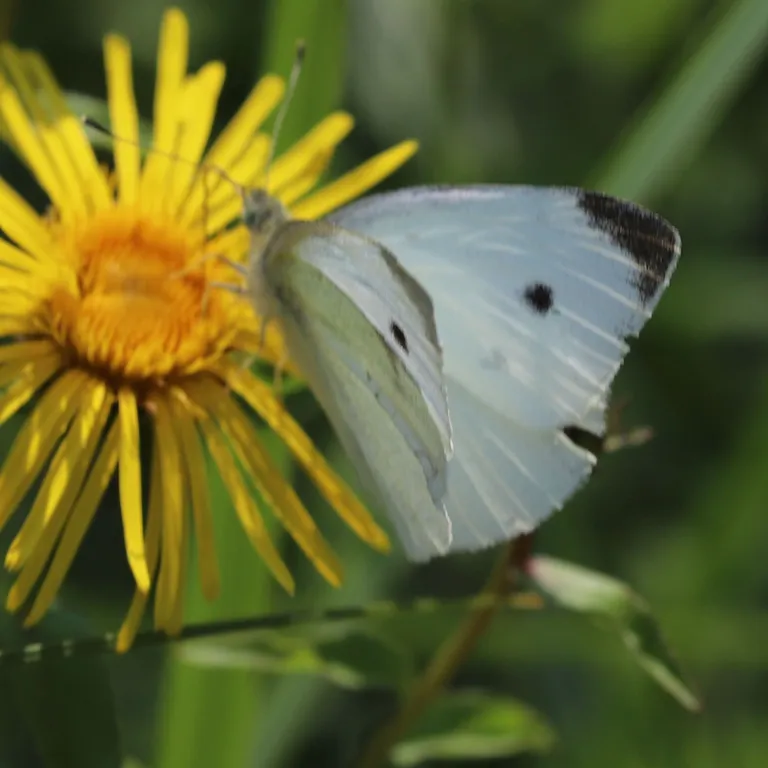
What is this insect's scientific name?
Pieris rapae
